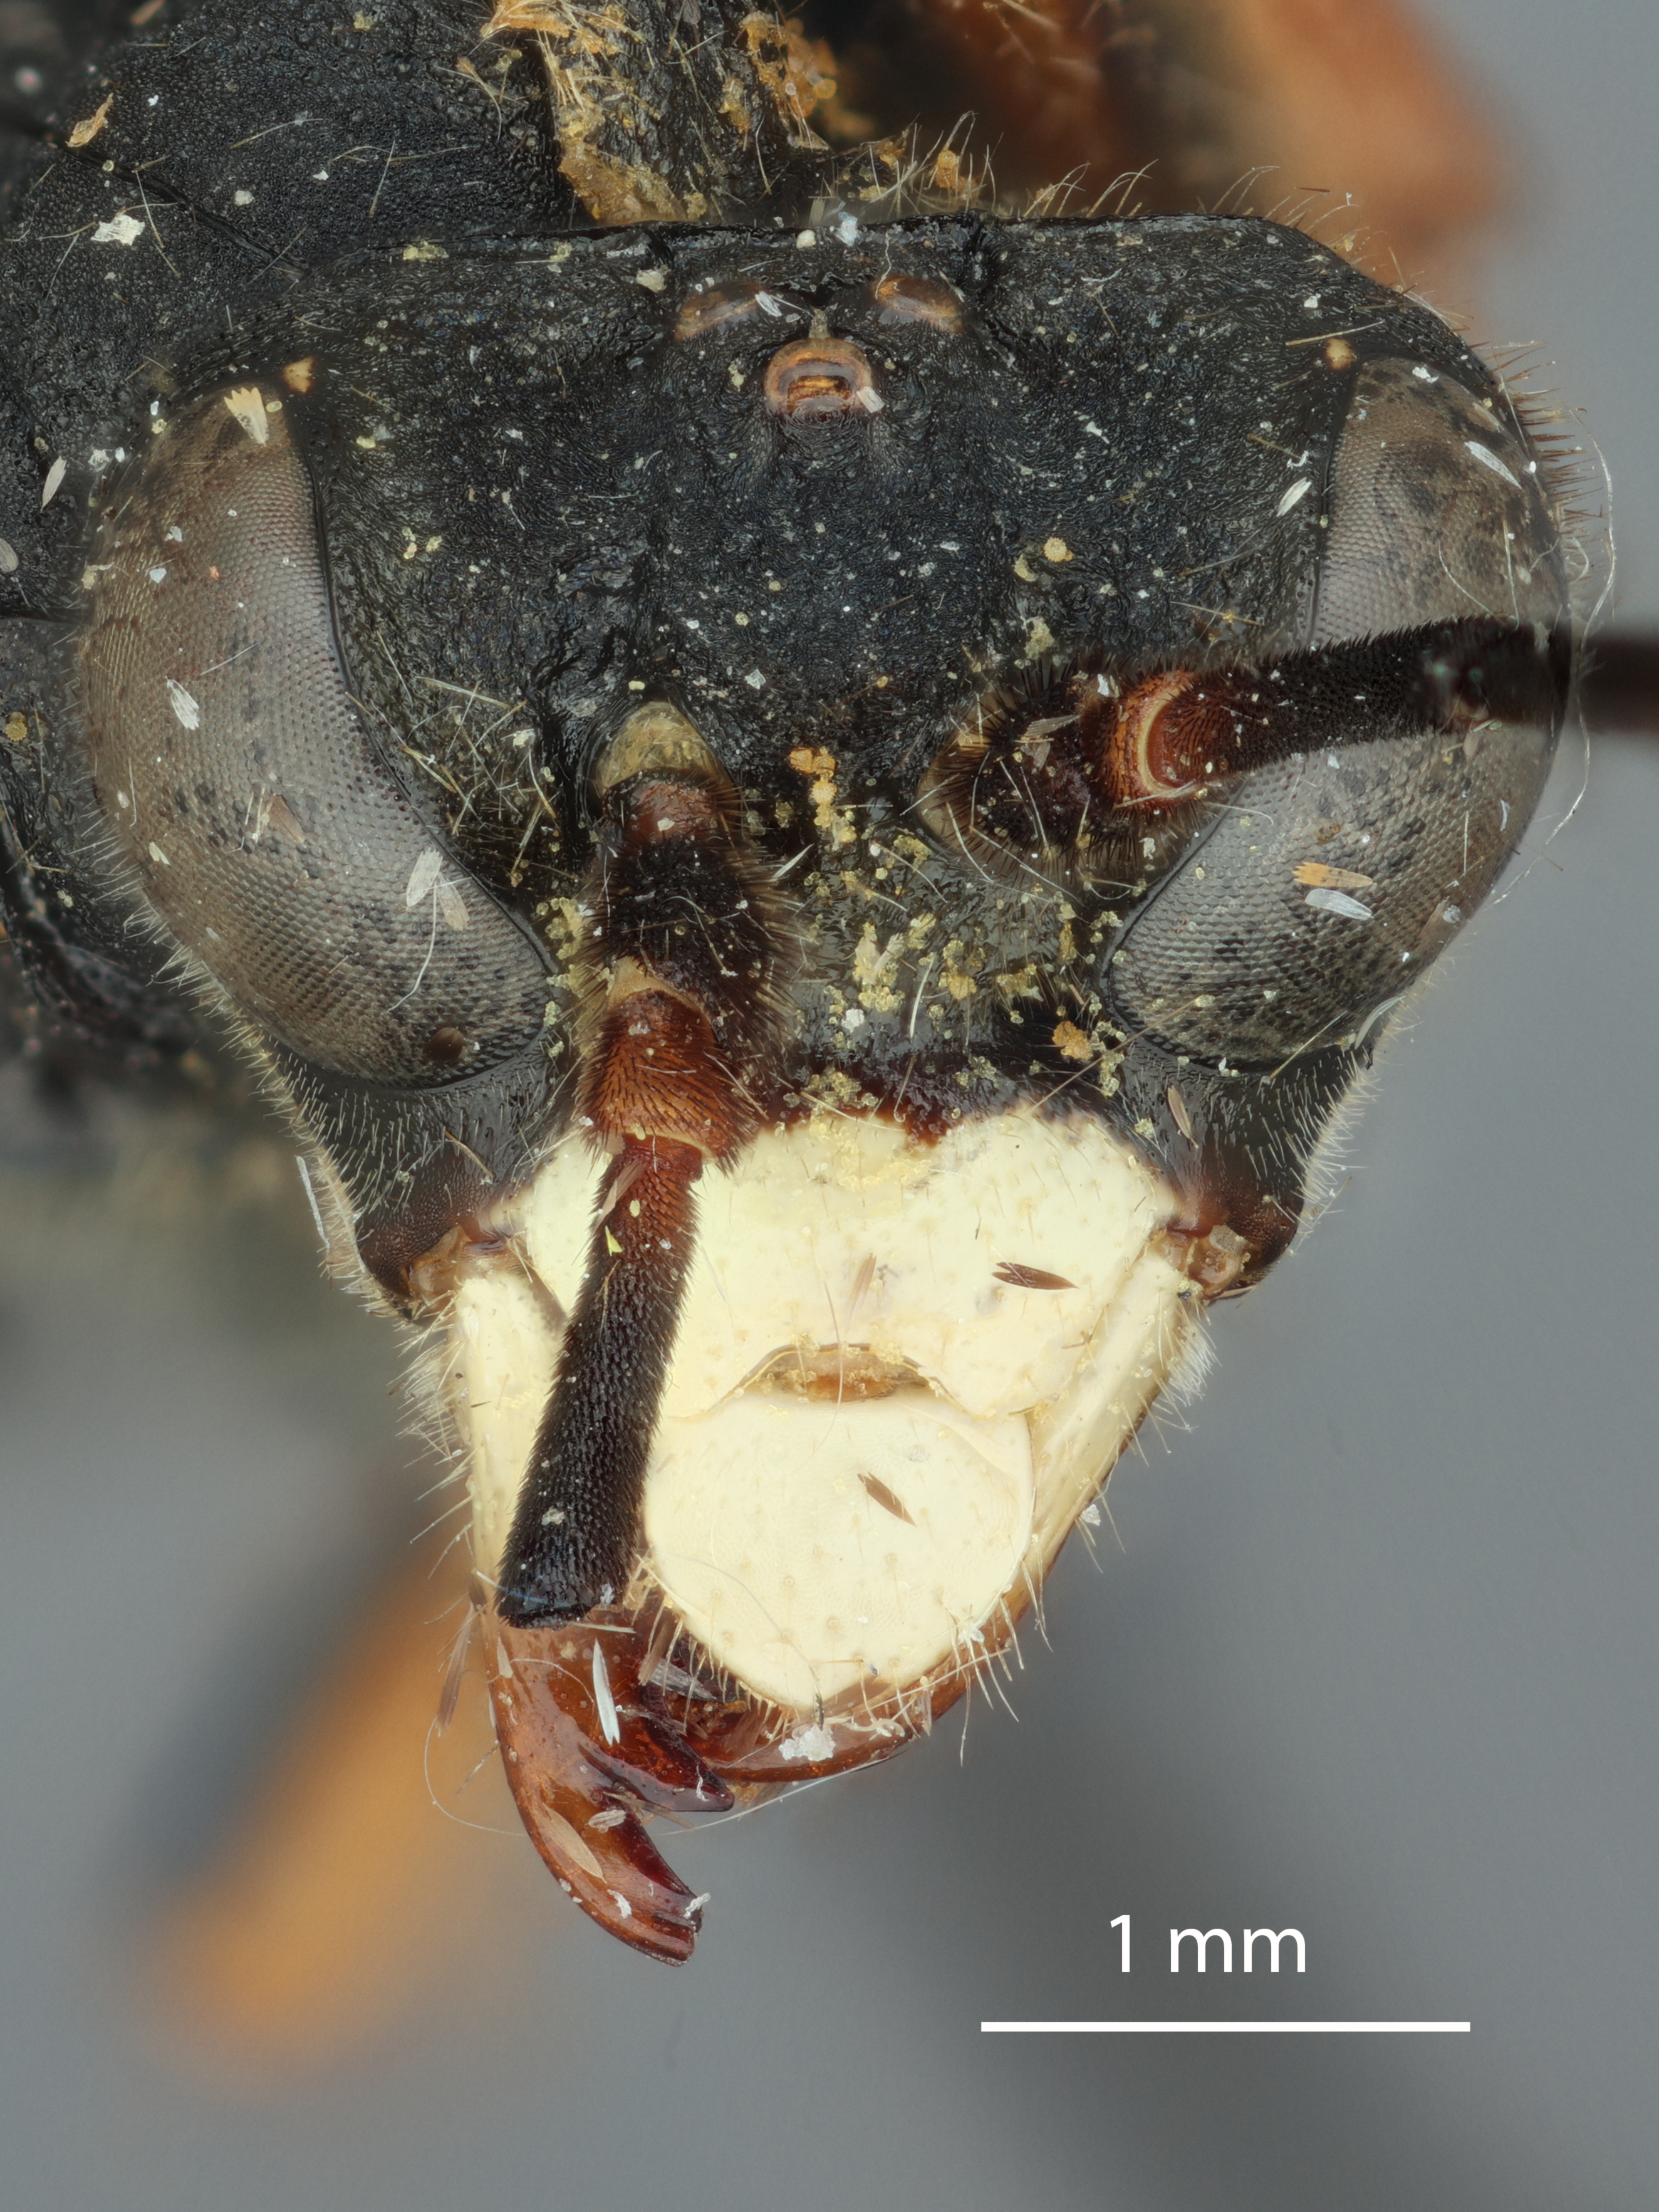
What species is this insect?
Tenthredo purpureiventris
